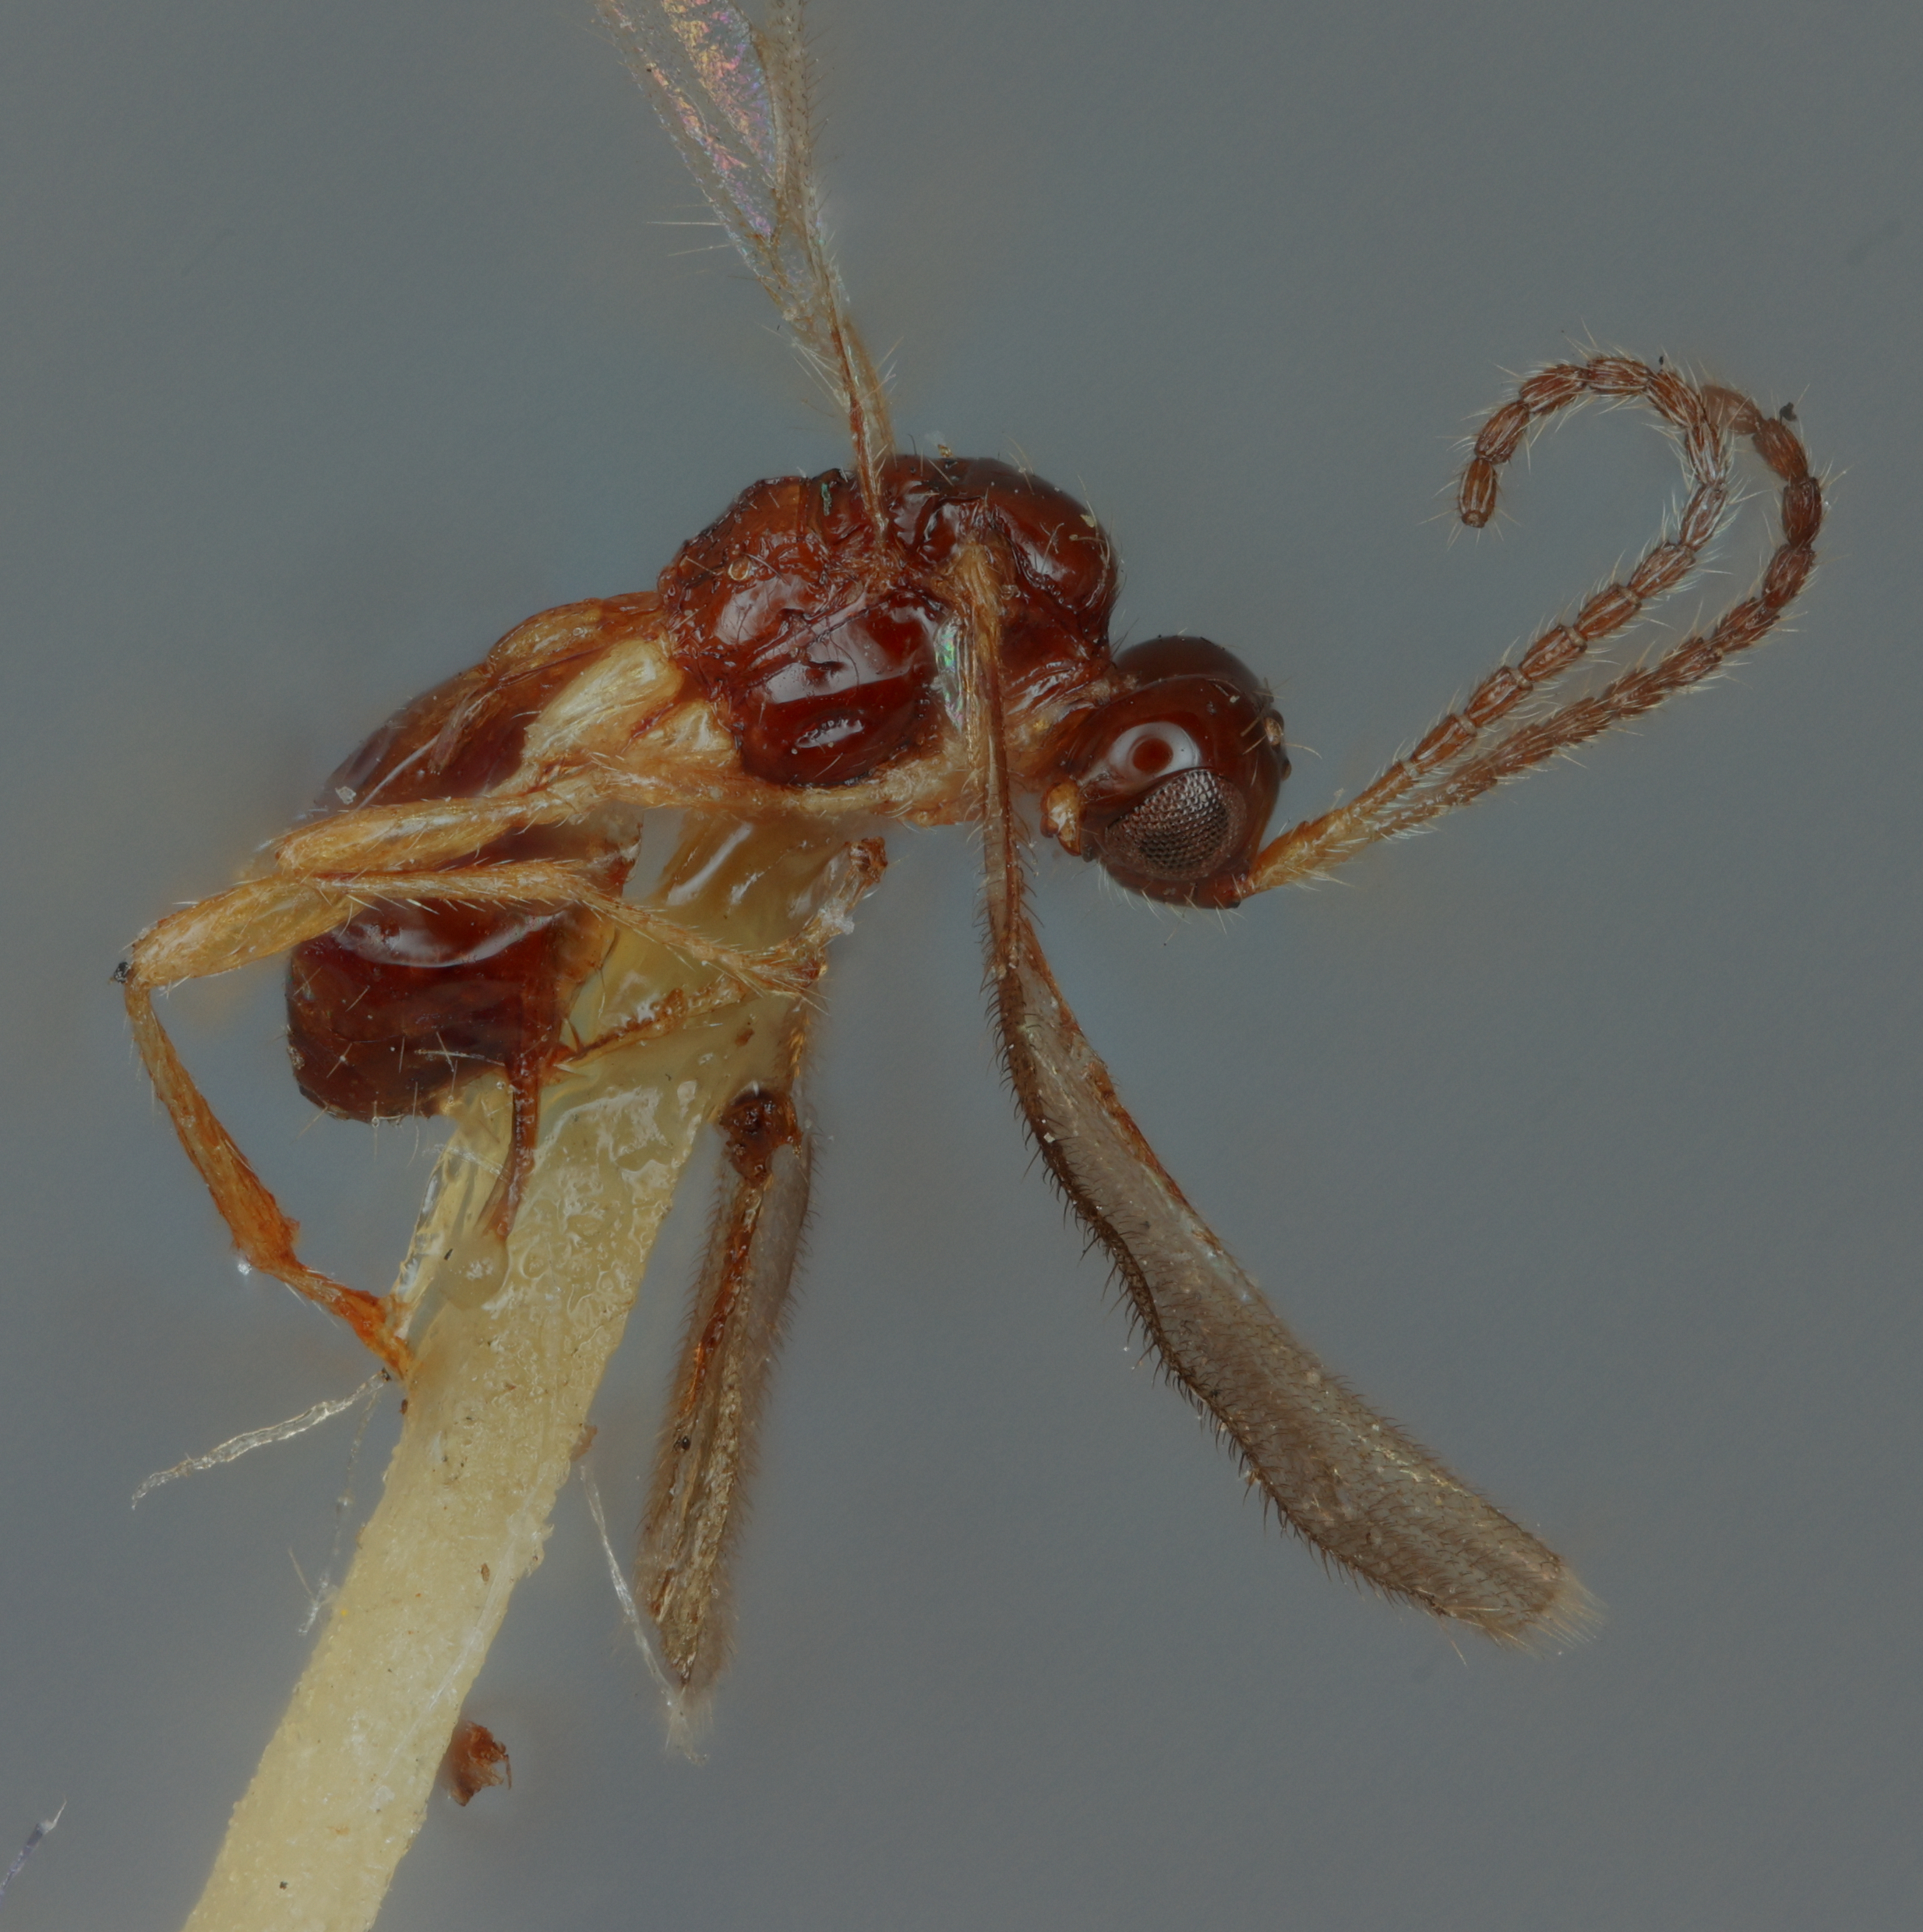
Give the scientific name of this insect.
Aspilota capitata
